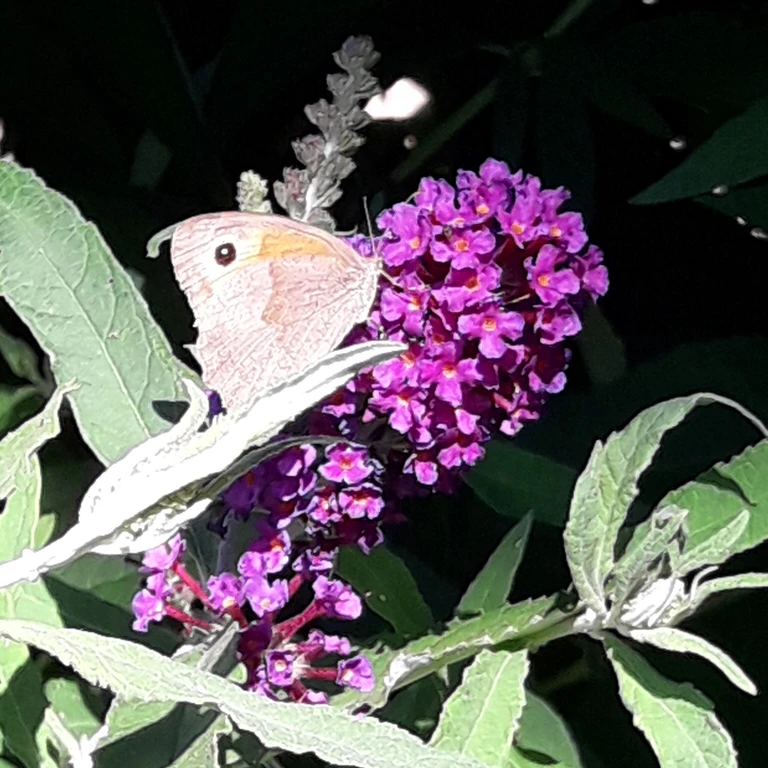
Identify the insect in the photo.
Maniola jurtina
